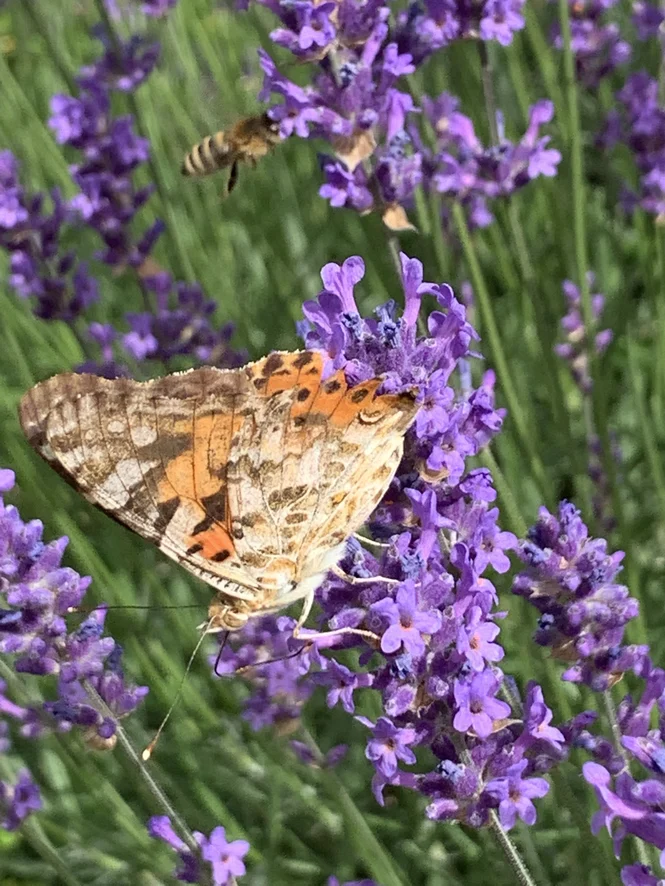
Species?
Vanessa cardui
